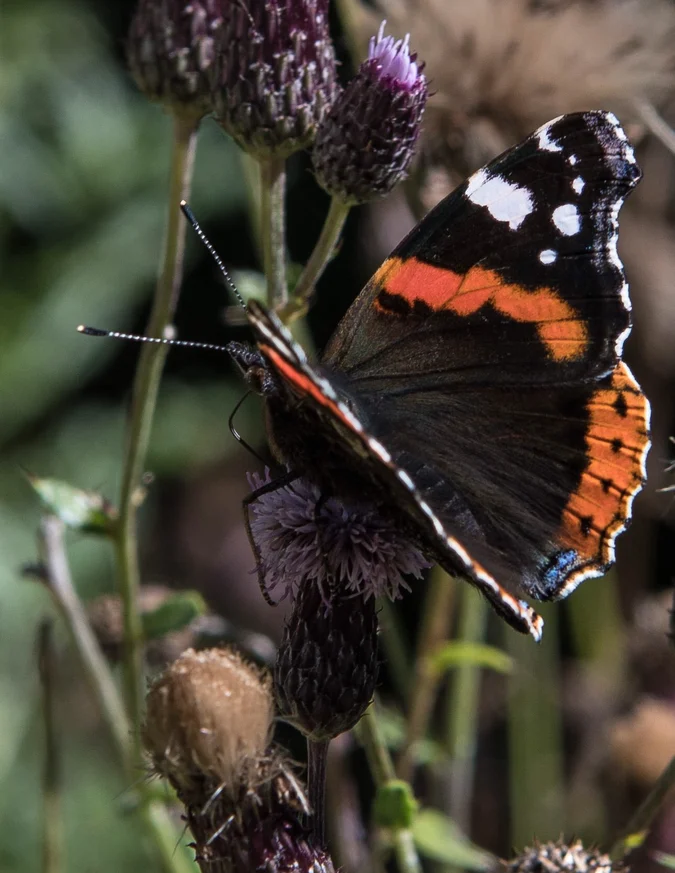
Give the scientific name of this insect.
Vanessa atalanta
